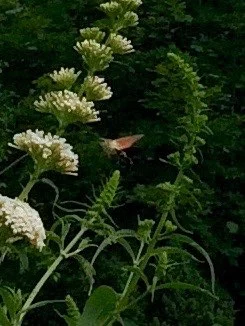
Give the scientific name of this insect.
Macroglossum stellatarum
